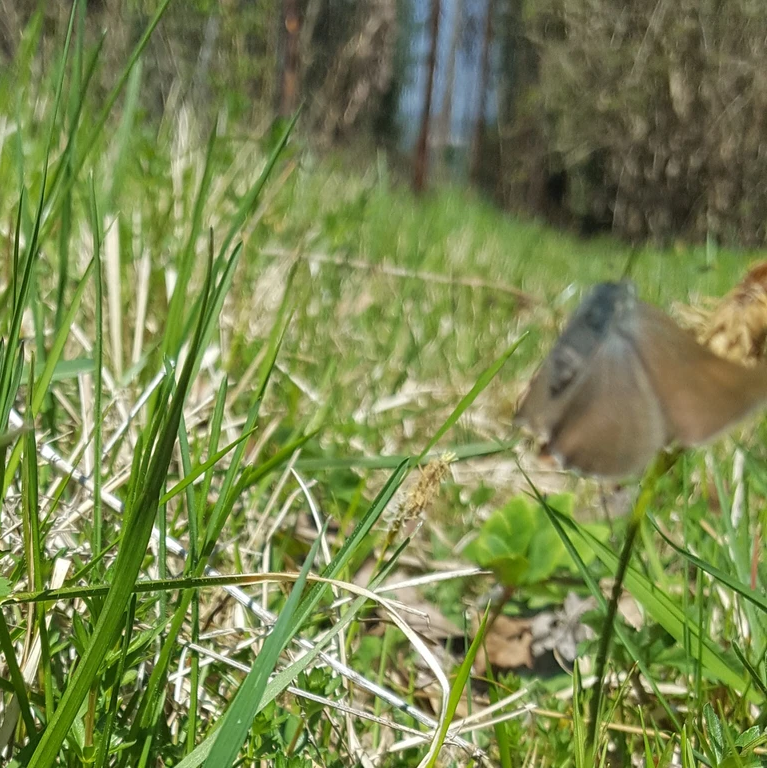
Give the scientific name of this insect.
Callophrys rubi
